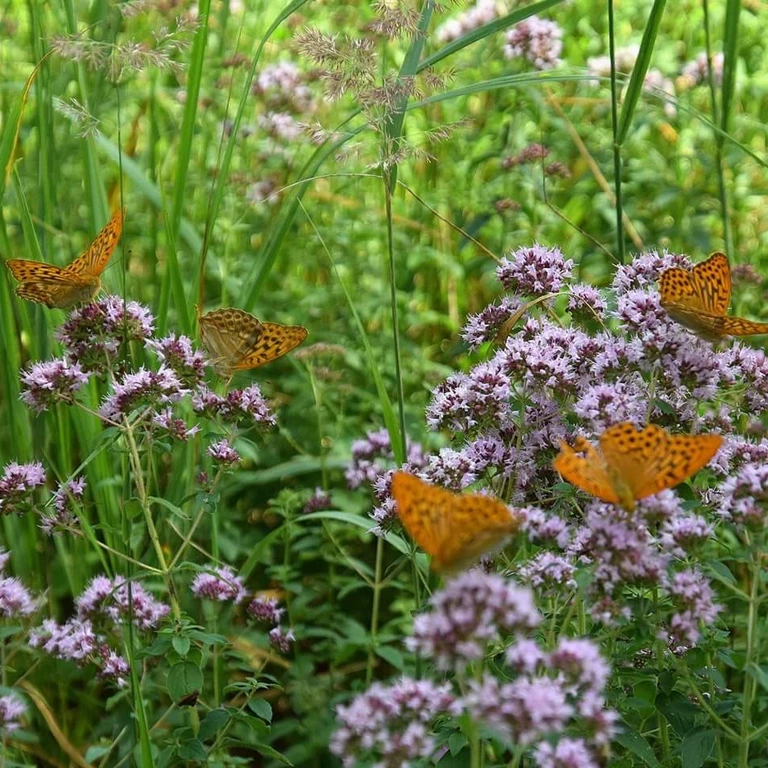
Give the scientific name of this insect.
Argynnis paphia
